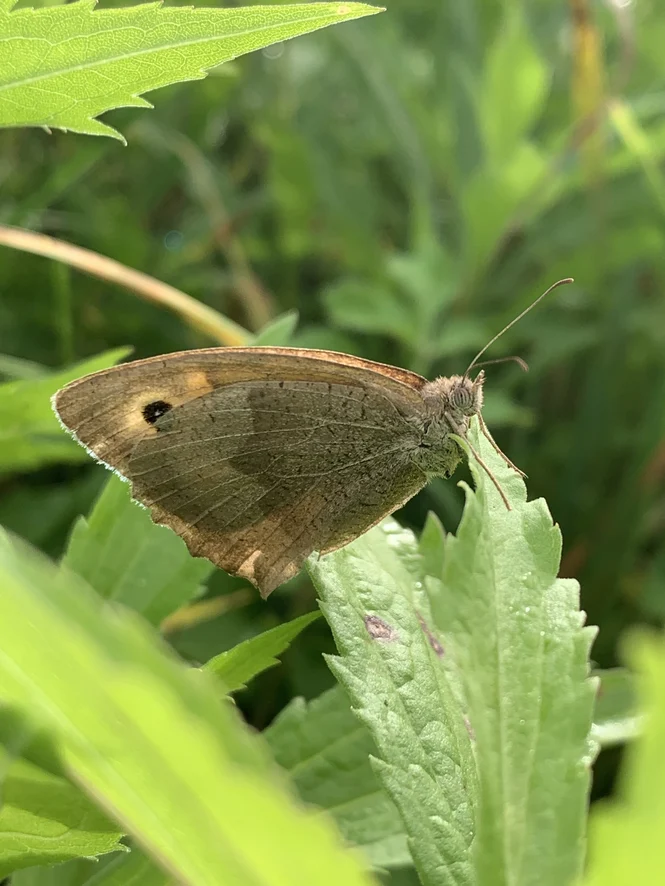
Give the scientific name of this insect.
Maniola jurtina
